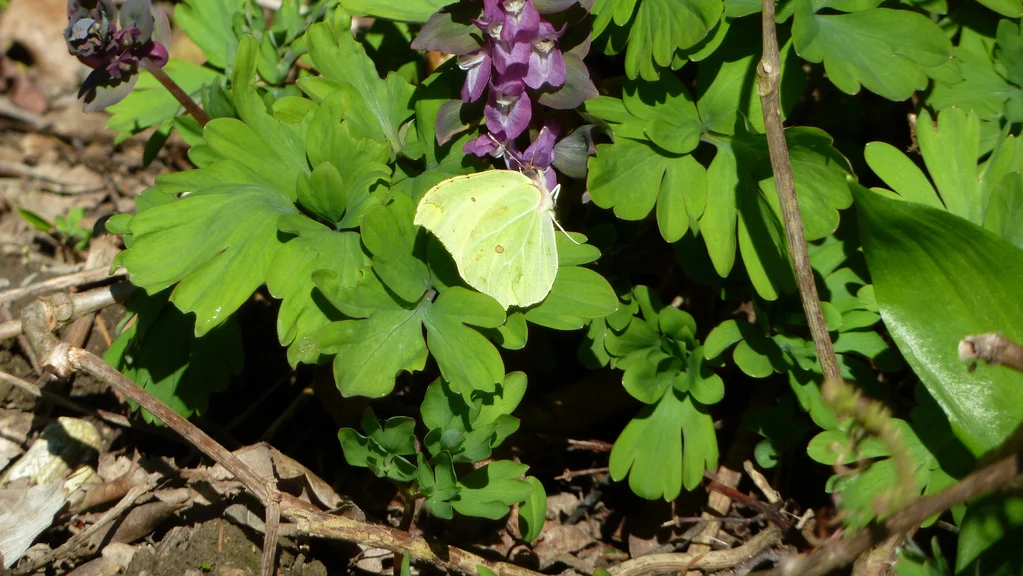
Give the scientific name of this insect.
Gonepteryx rhamni
